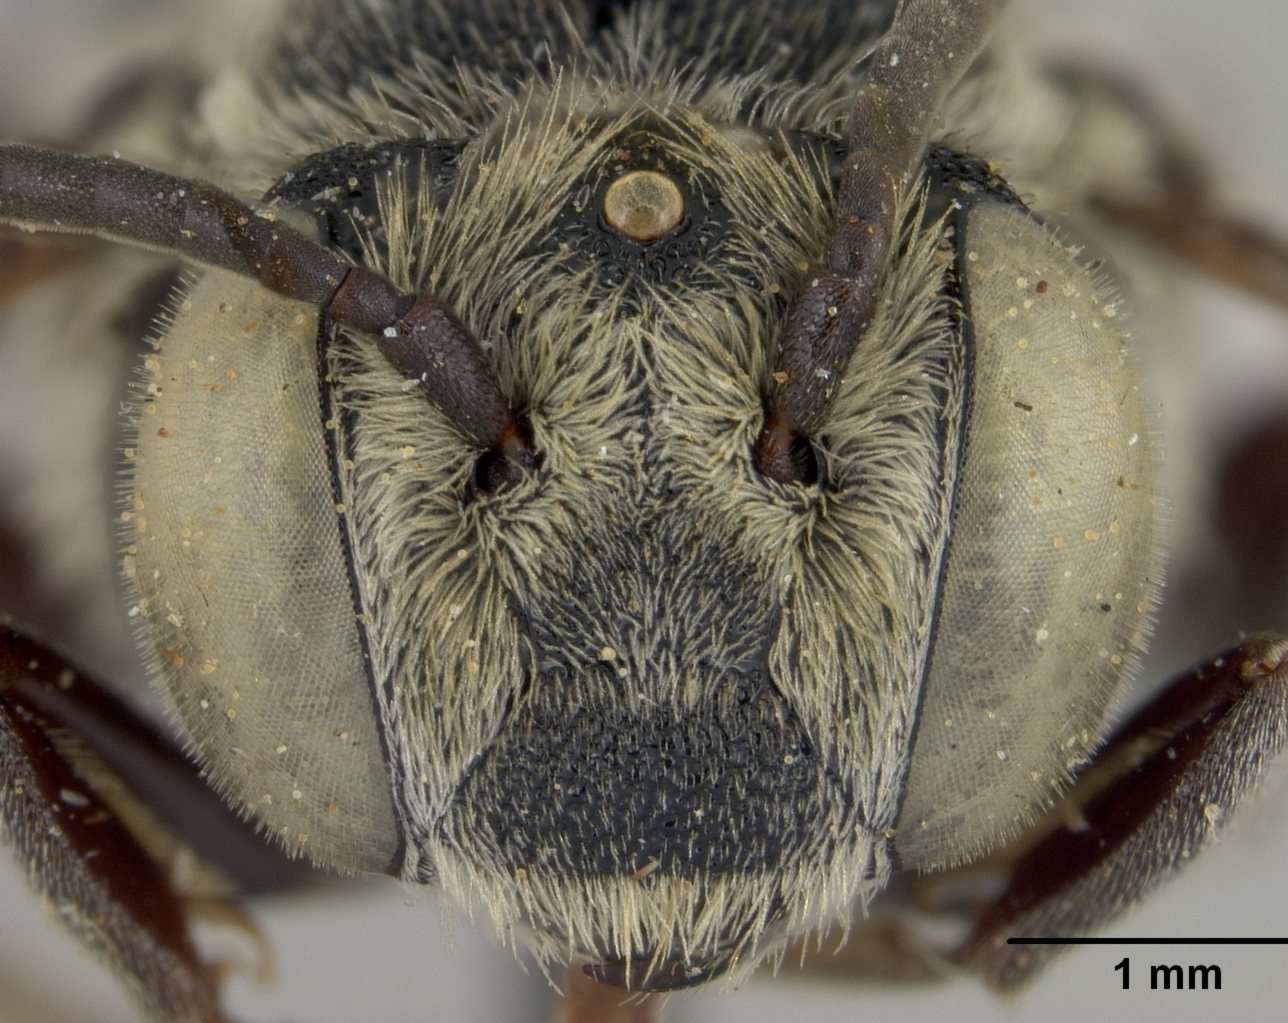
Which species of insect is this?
Coelioxys piercei
